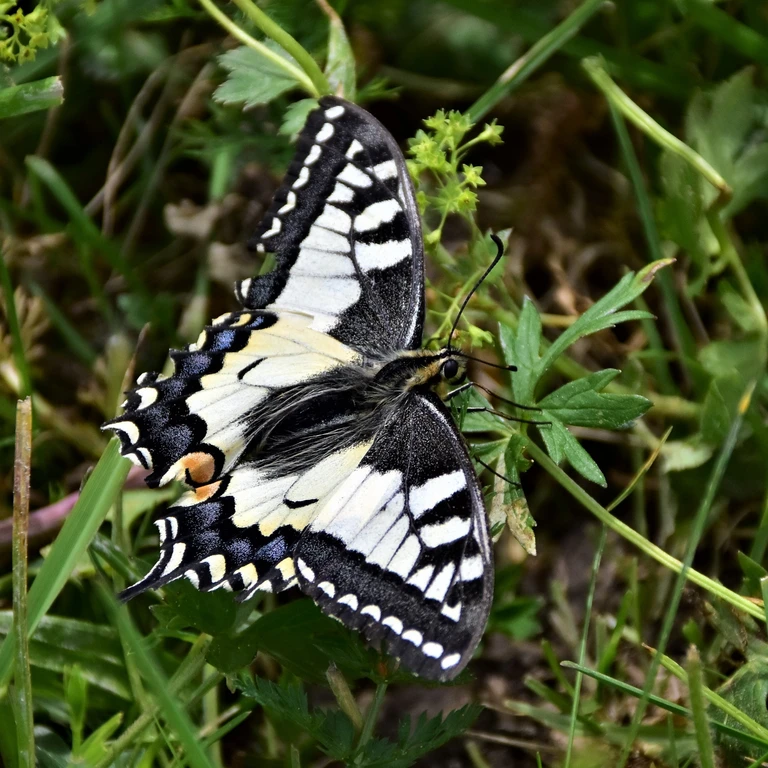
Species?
Papilio machaon
